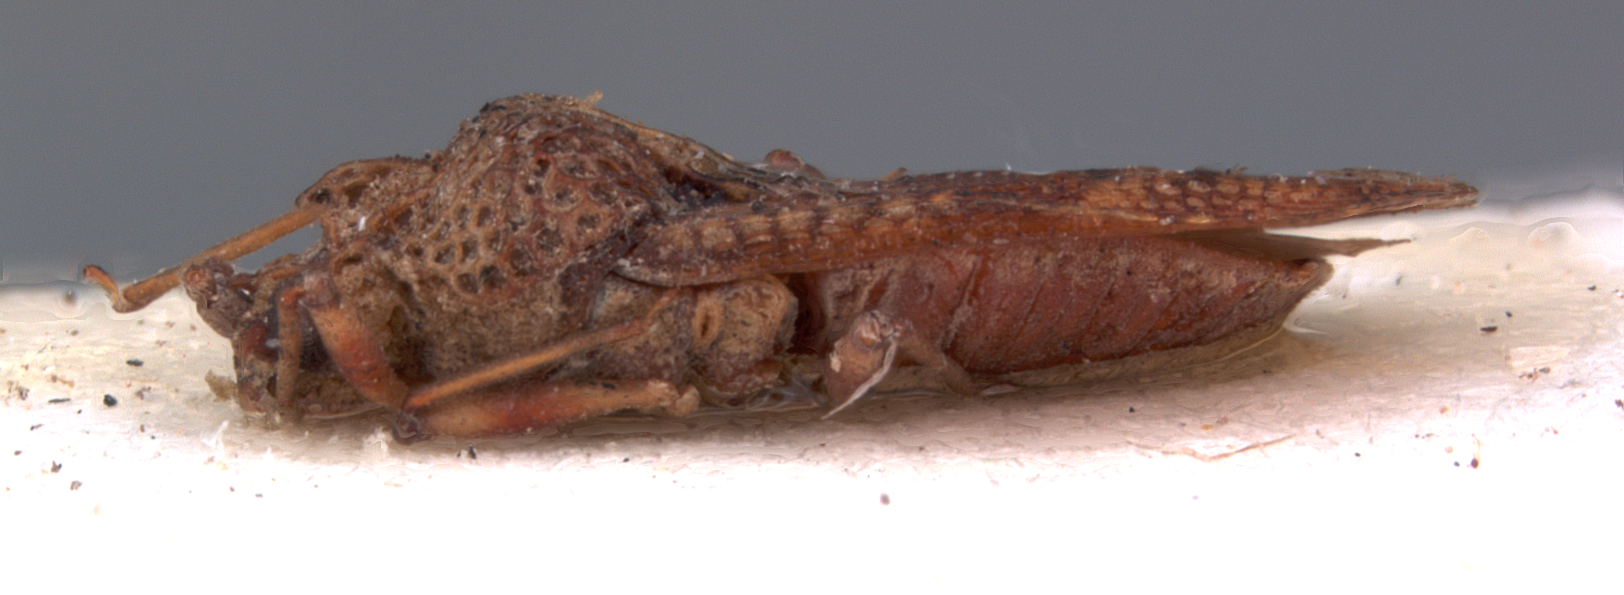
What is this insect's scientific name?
Cysteochila dikoana
